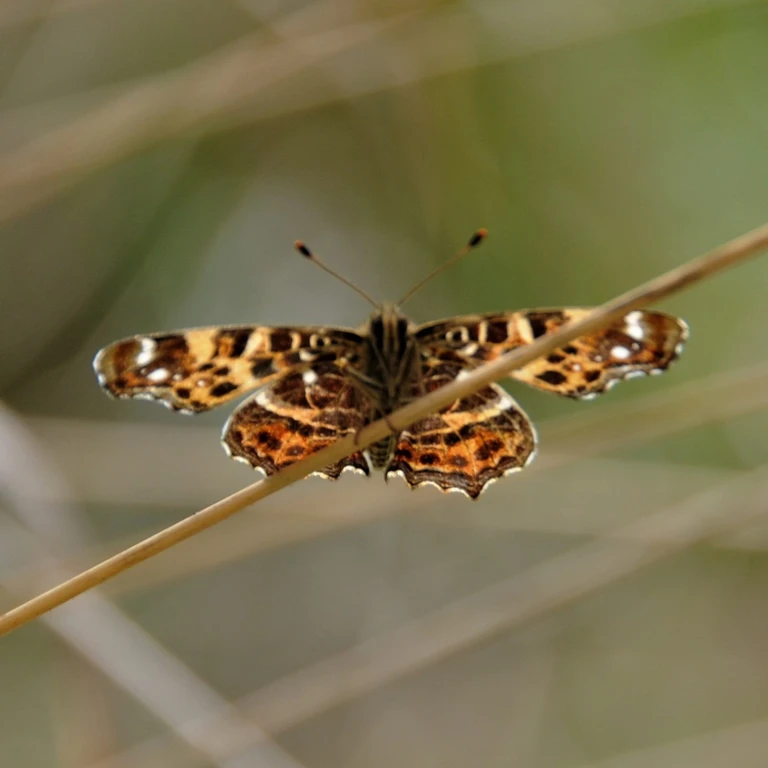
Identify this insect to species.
Araschnia levana
